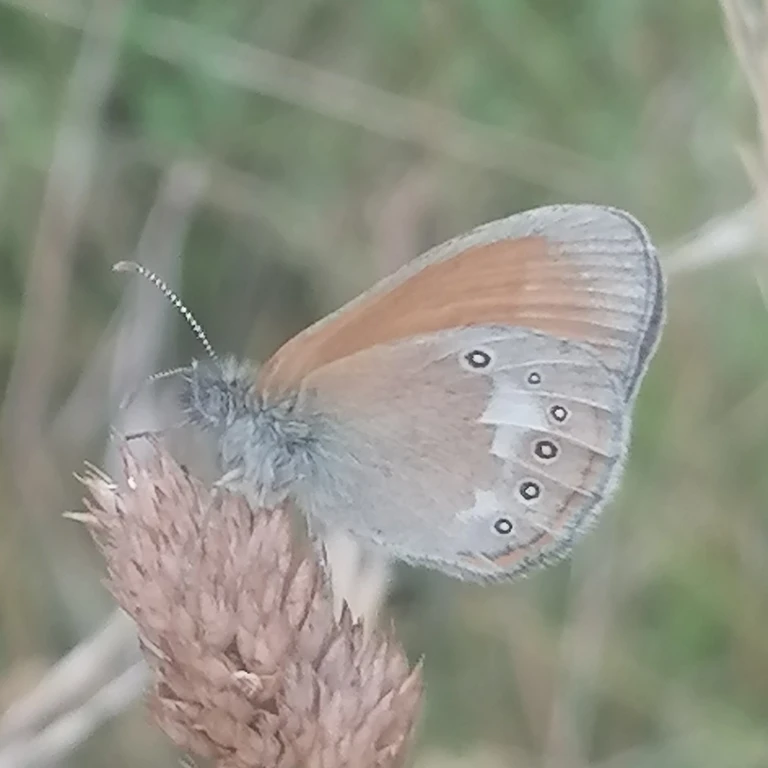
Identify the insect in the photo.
Coenonympha glycerion (also Coenonympha iphis)
